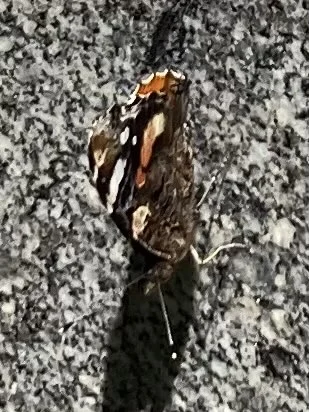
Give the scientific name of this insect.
Vanessa atalanta
